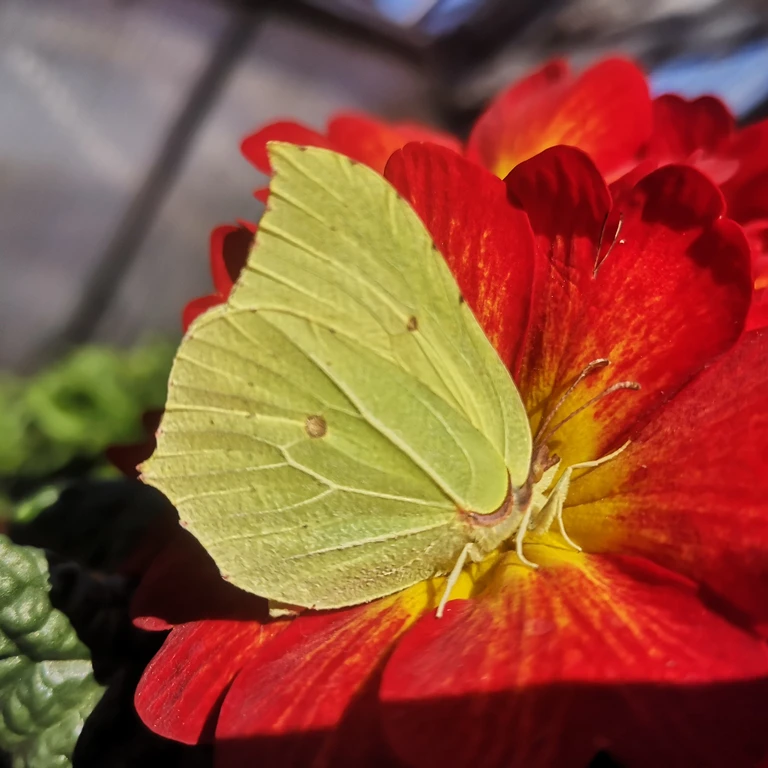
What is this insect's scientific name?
Gonepteryx rhamni
